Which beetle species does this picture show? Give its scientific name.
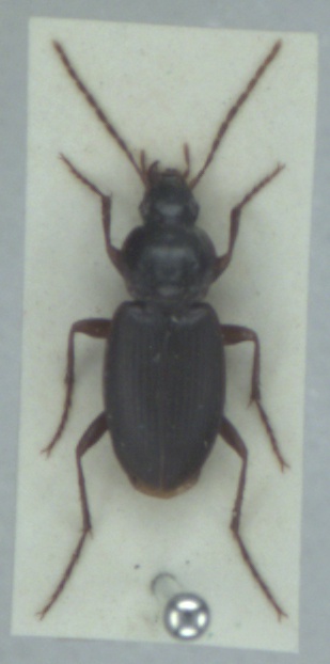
Calathus rotundicollis
